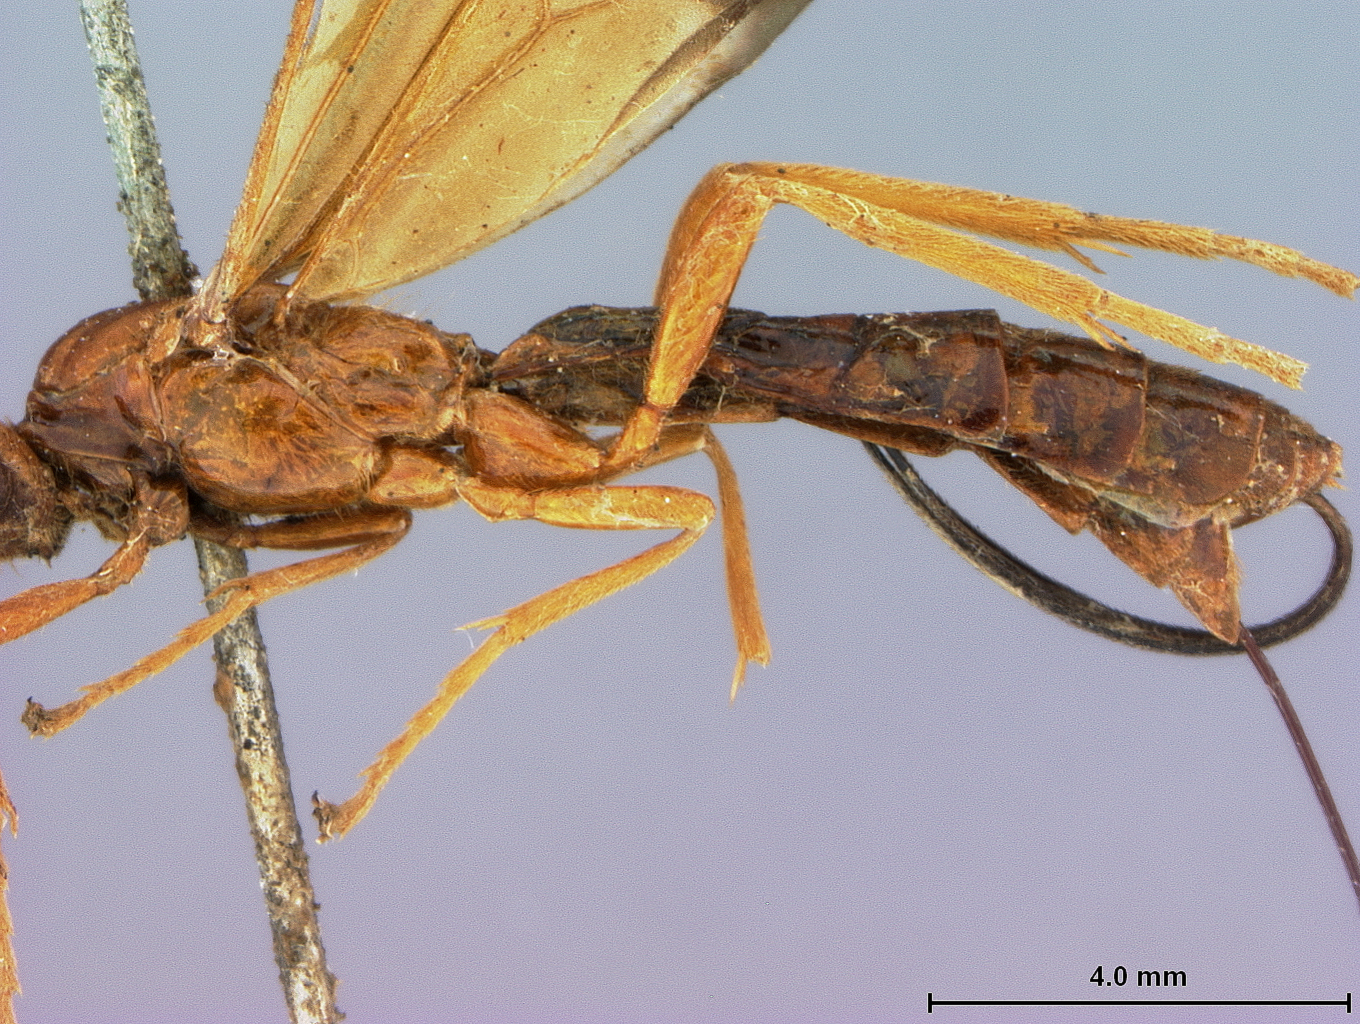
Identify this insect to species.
Ischnobracon bakeri
